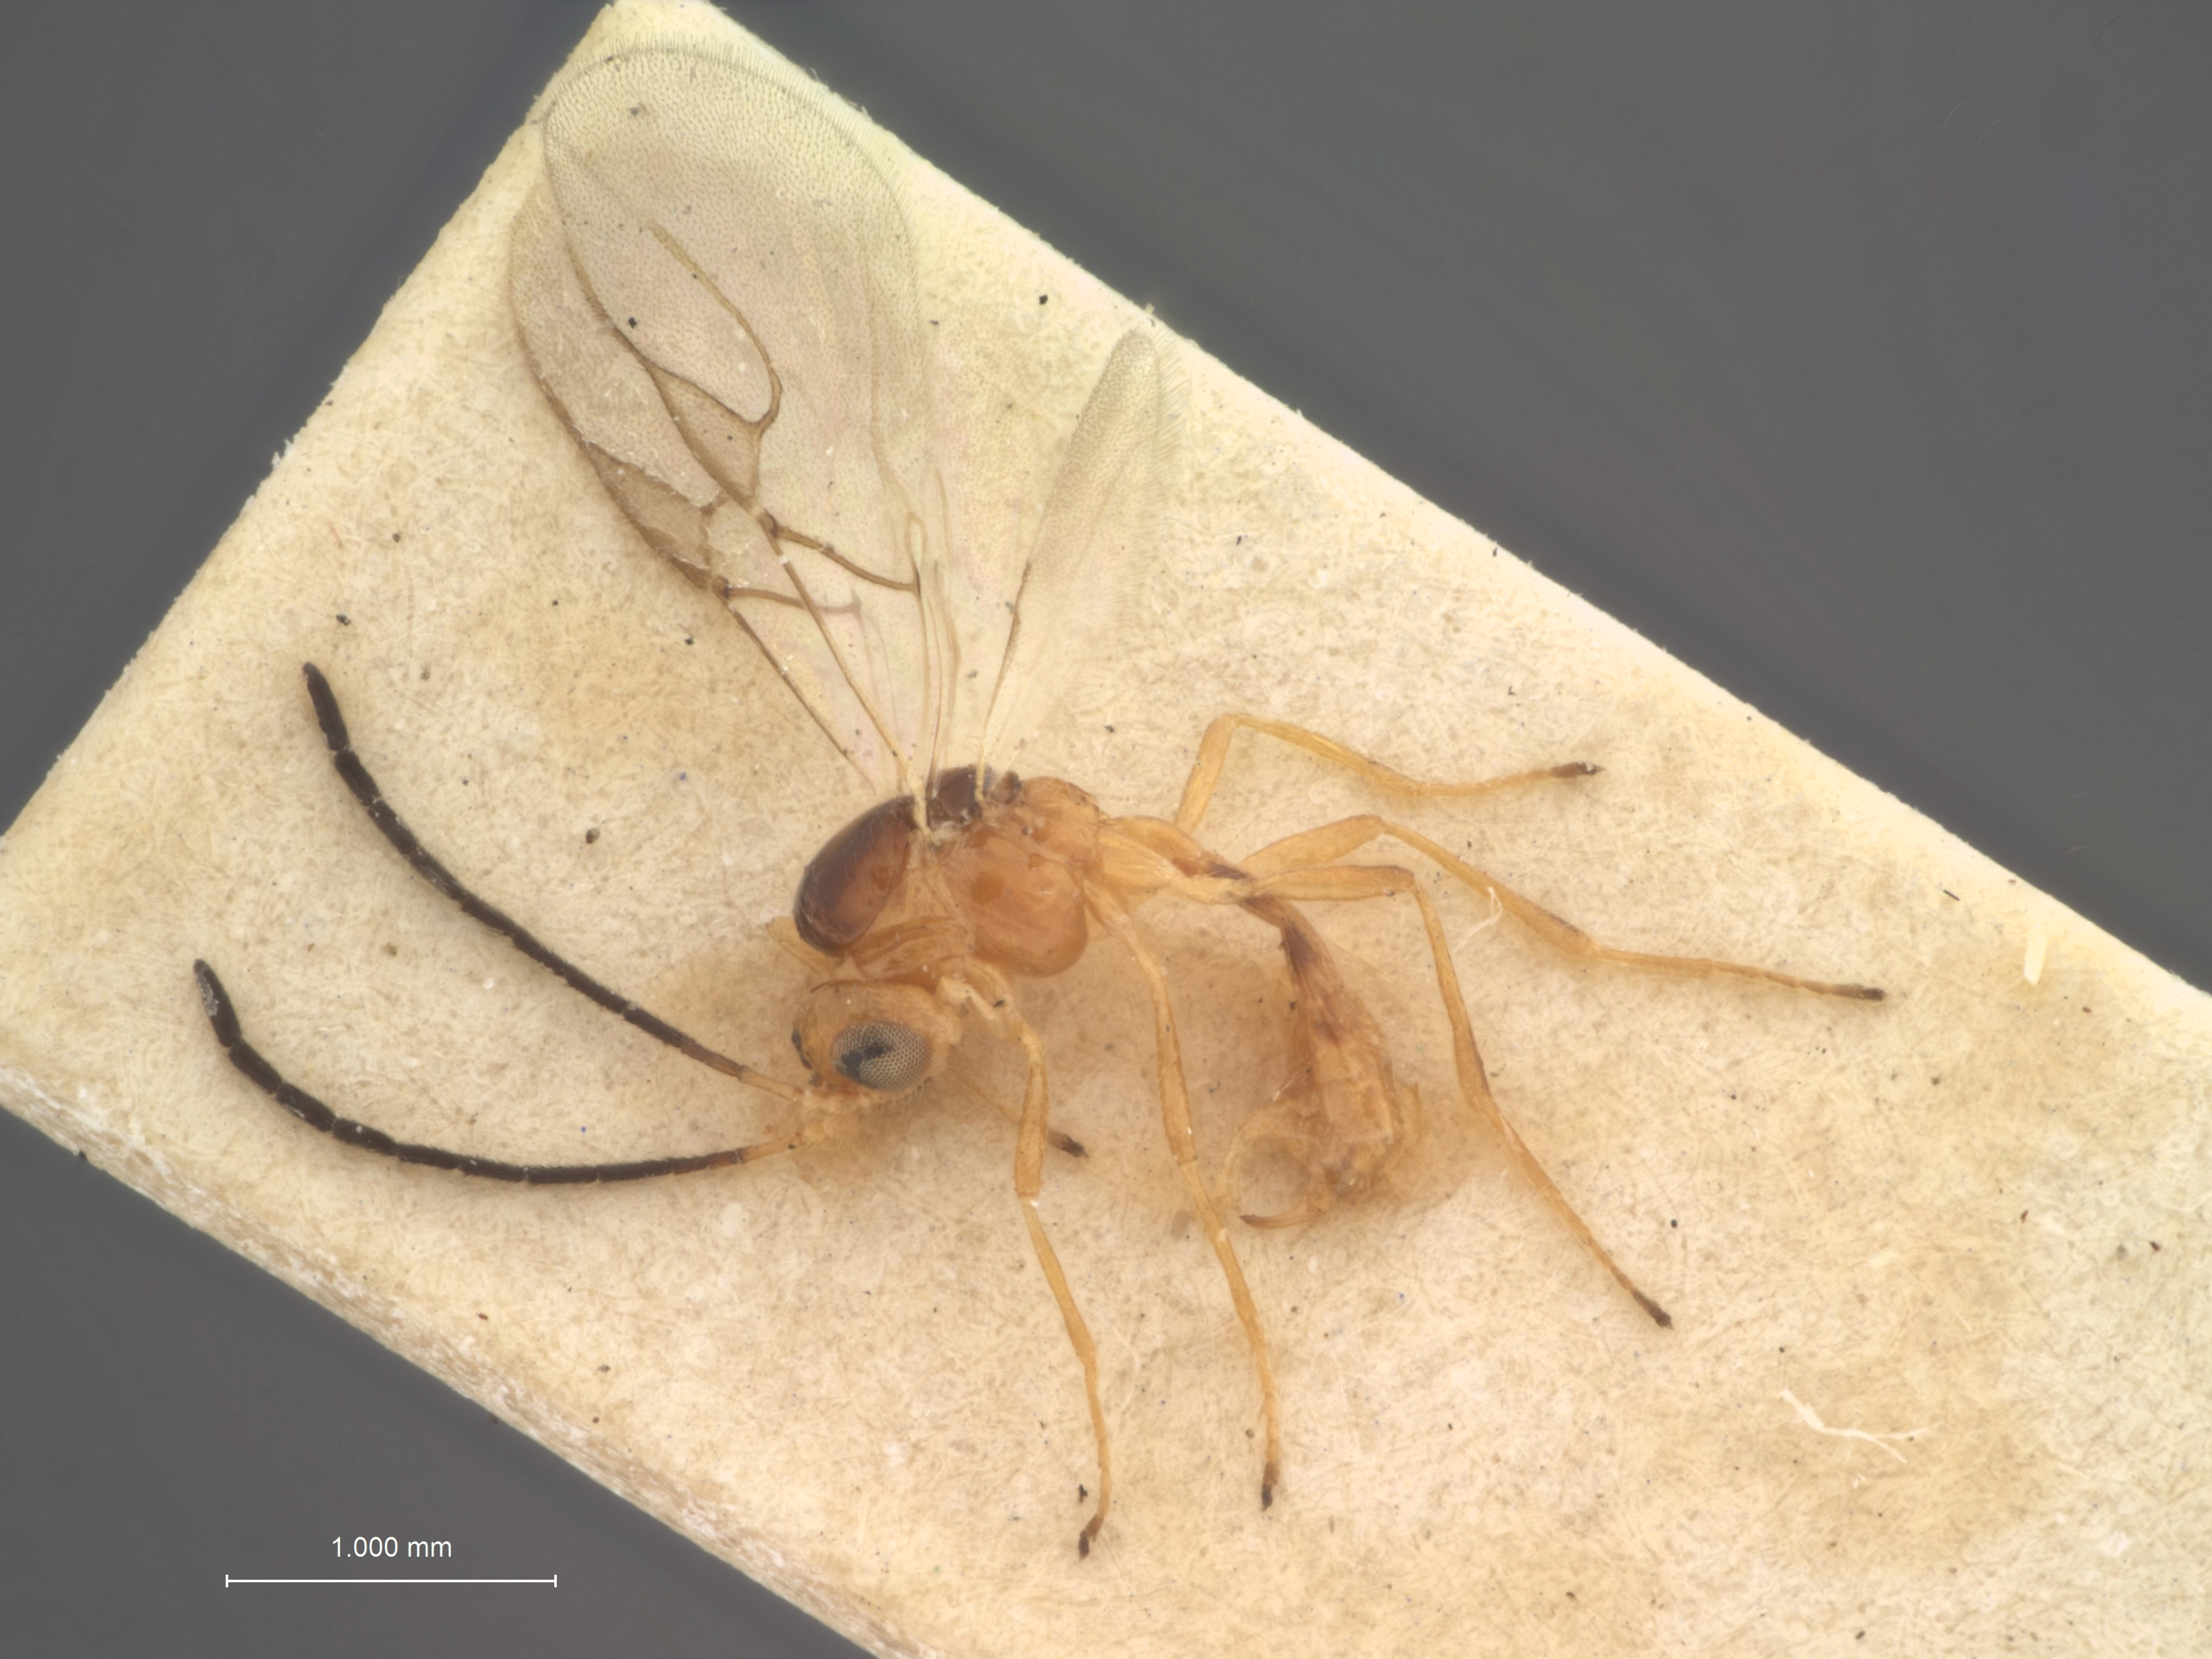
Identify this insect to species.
Trioxys testaceus
